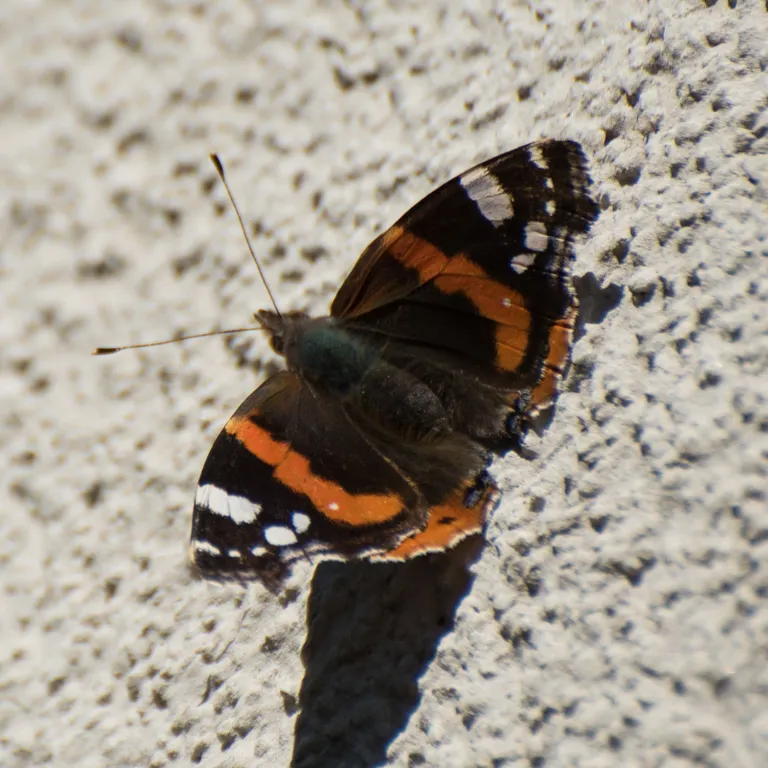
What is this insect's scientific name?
Vanessa atalanta
